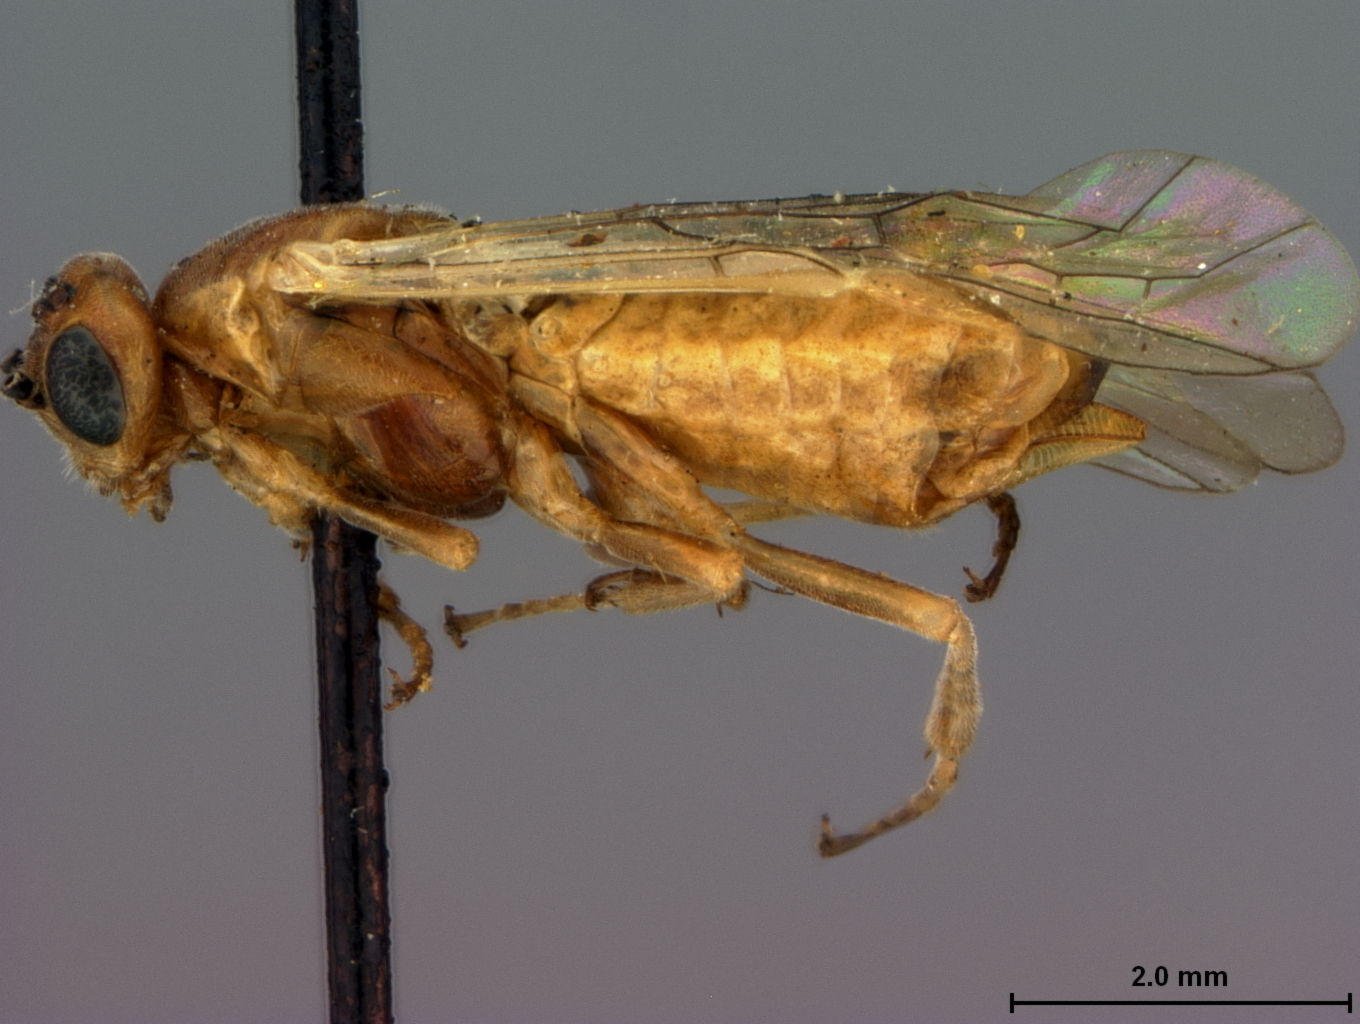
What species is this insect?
Amauronematus knabi
